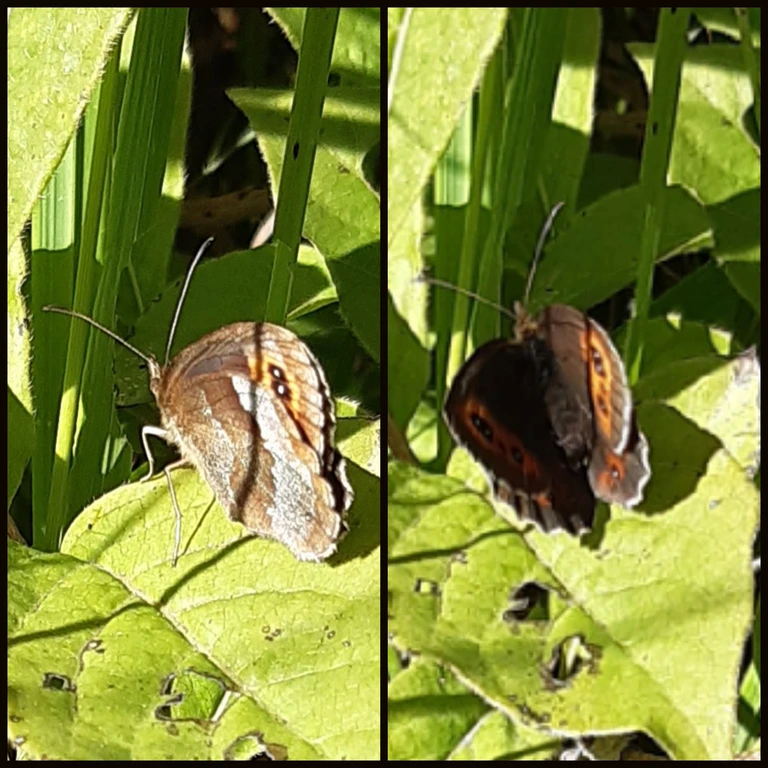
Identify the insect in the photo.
Erebia aethiops
